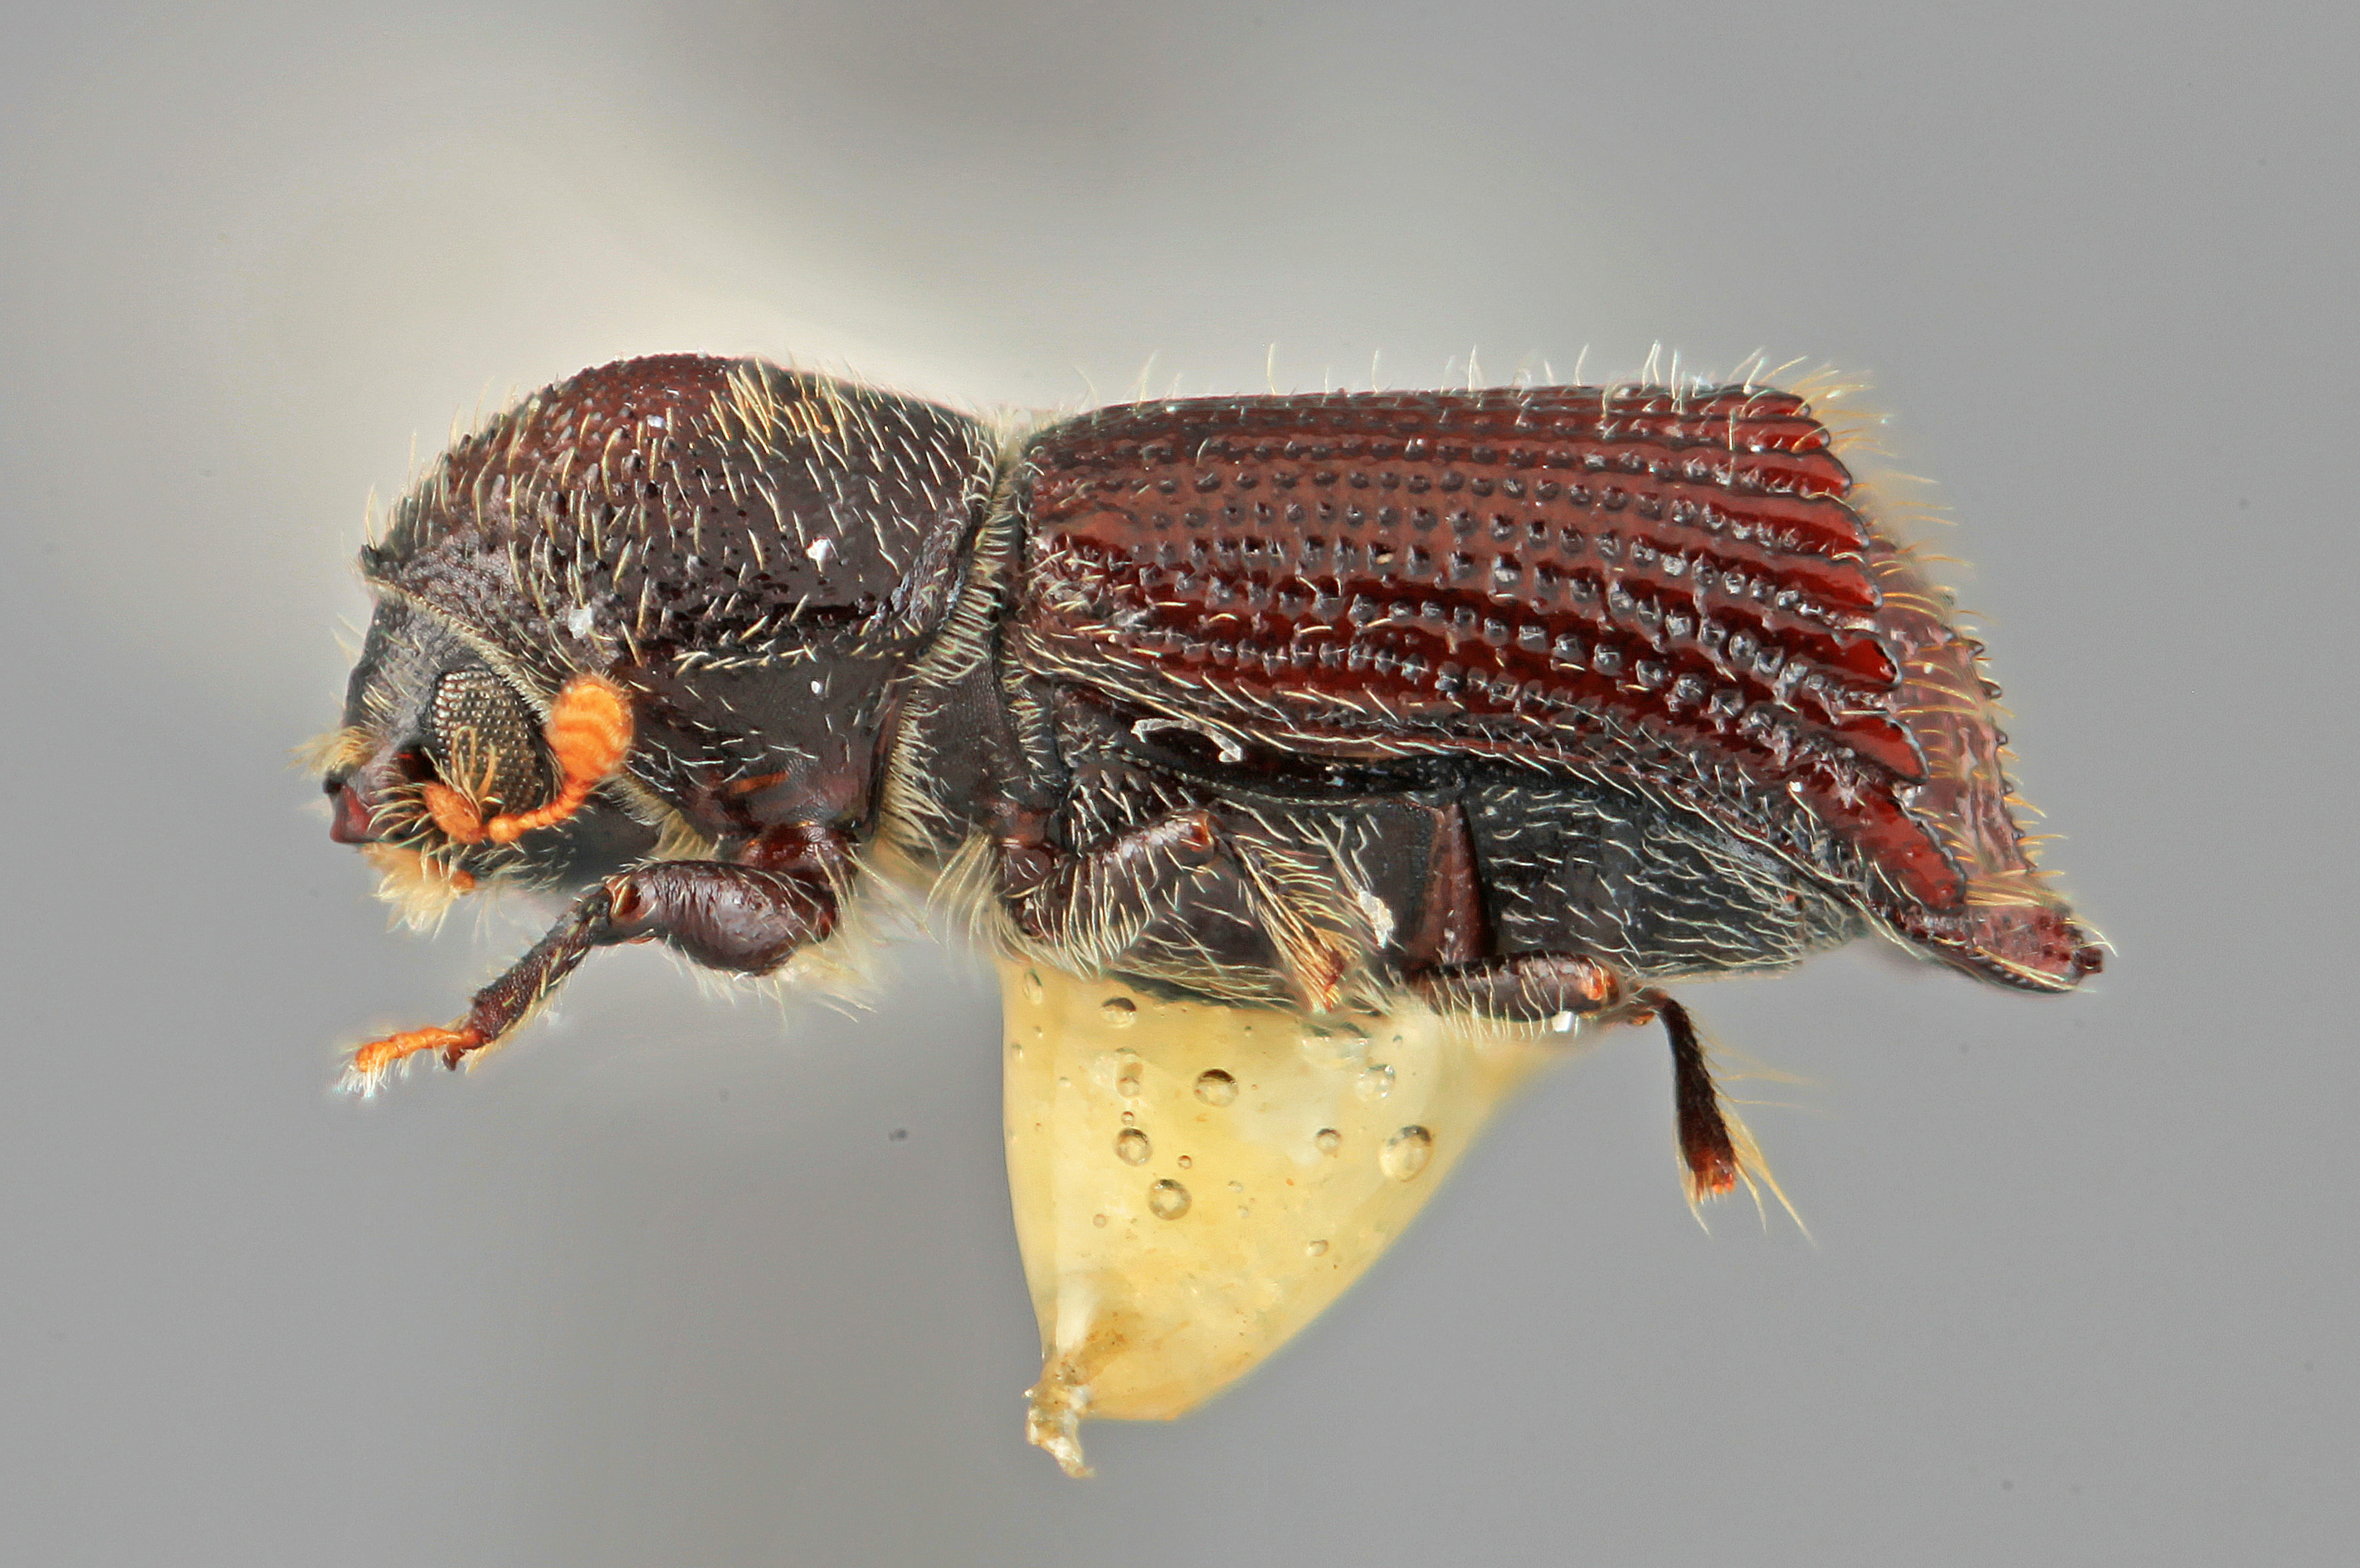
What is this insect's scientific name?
Hylocurus microcornis
